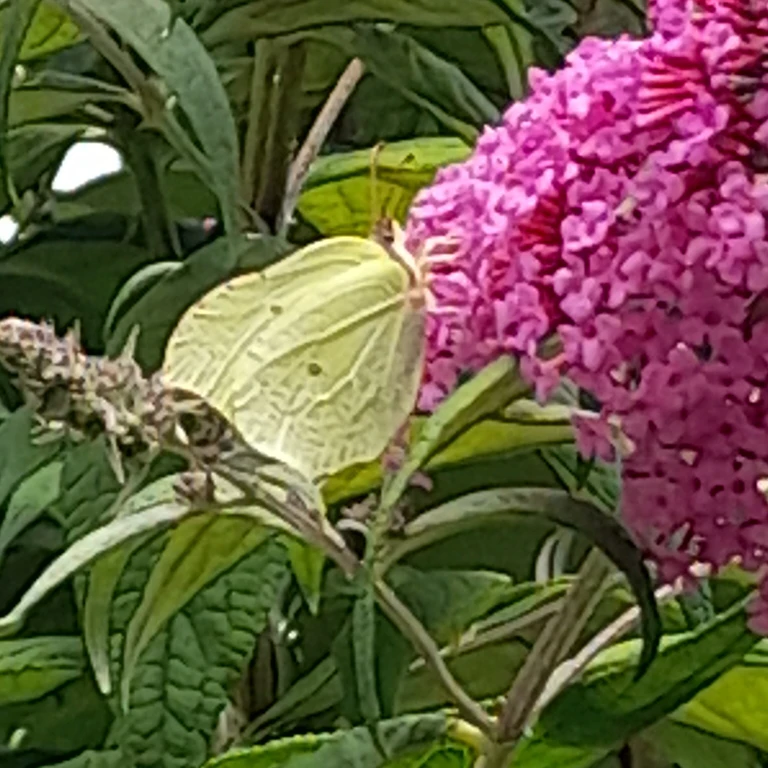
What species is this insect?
Gonepteryx rhamni
